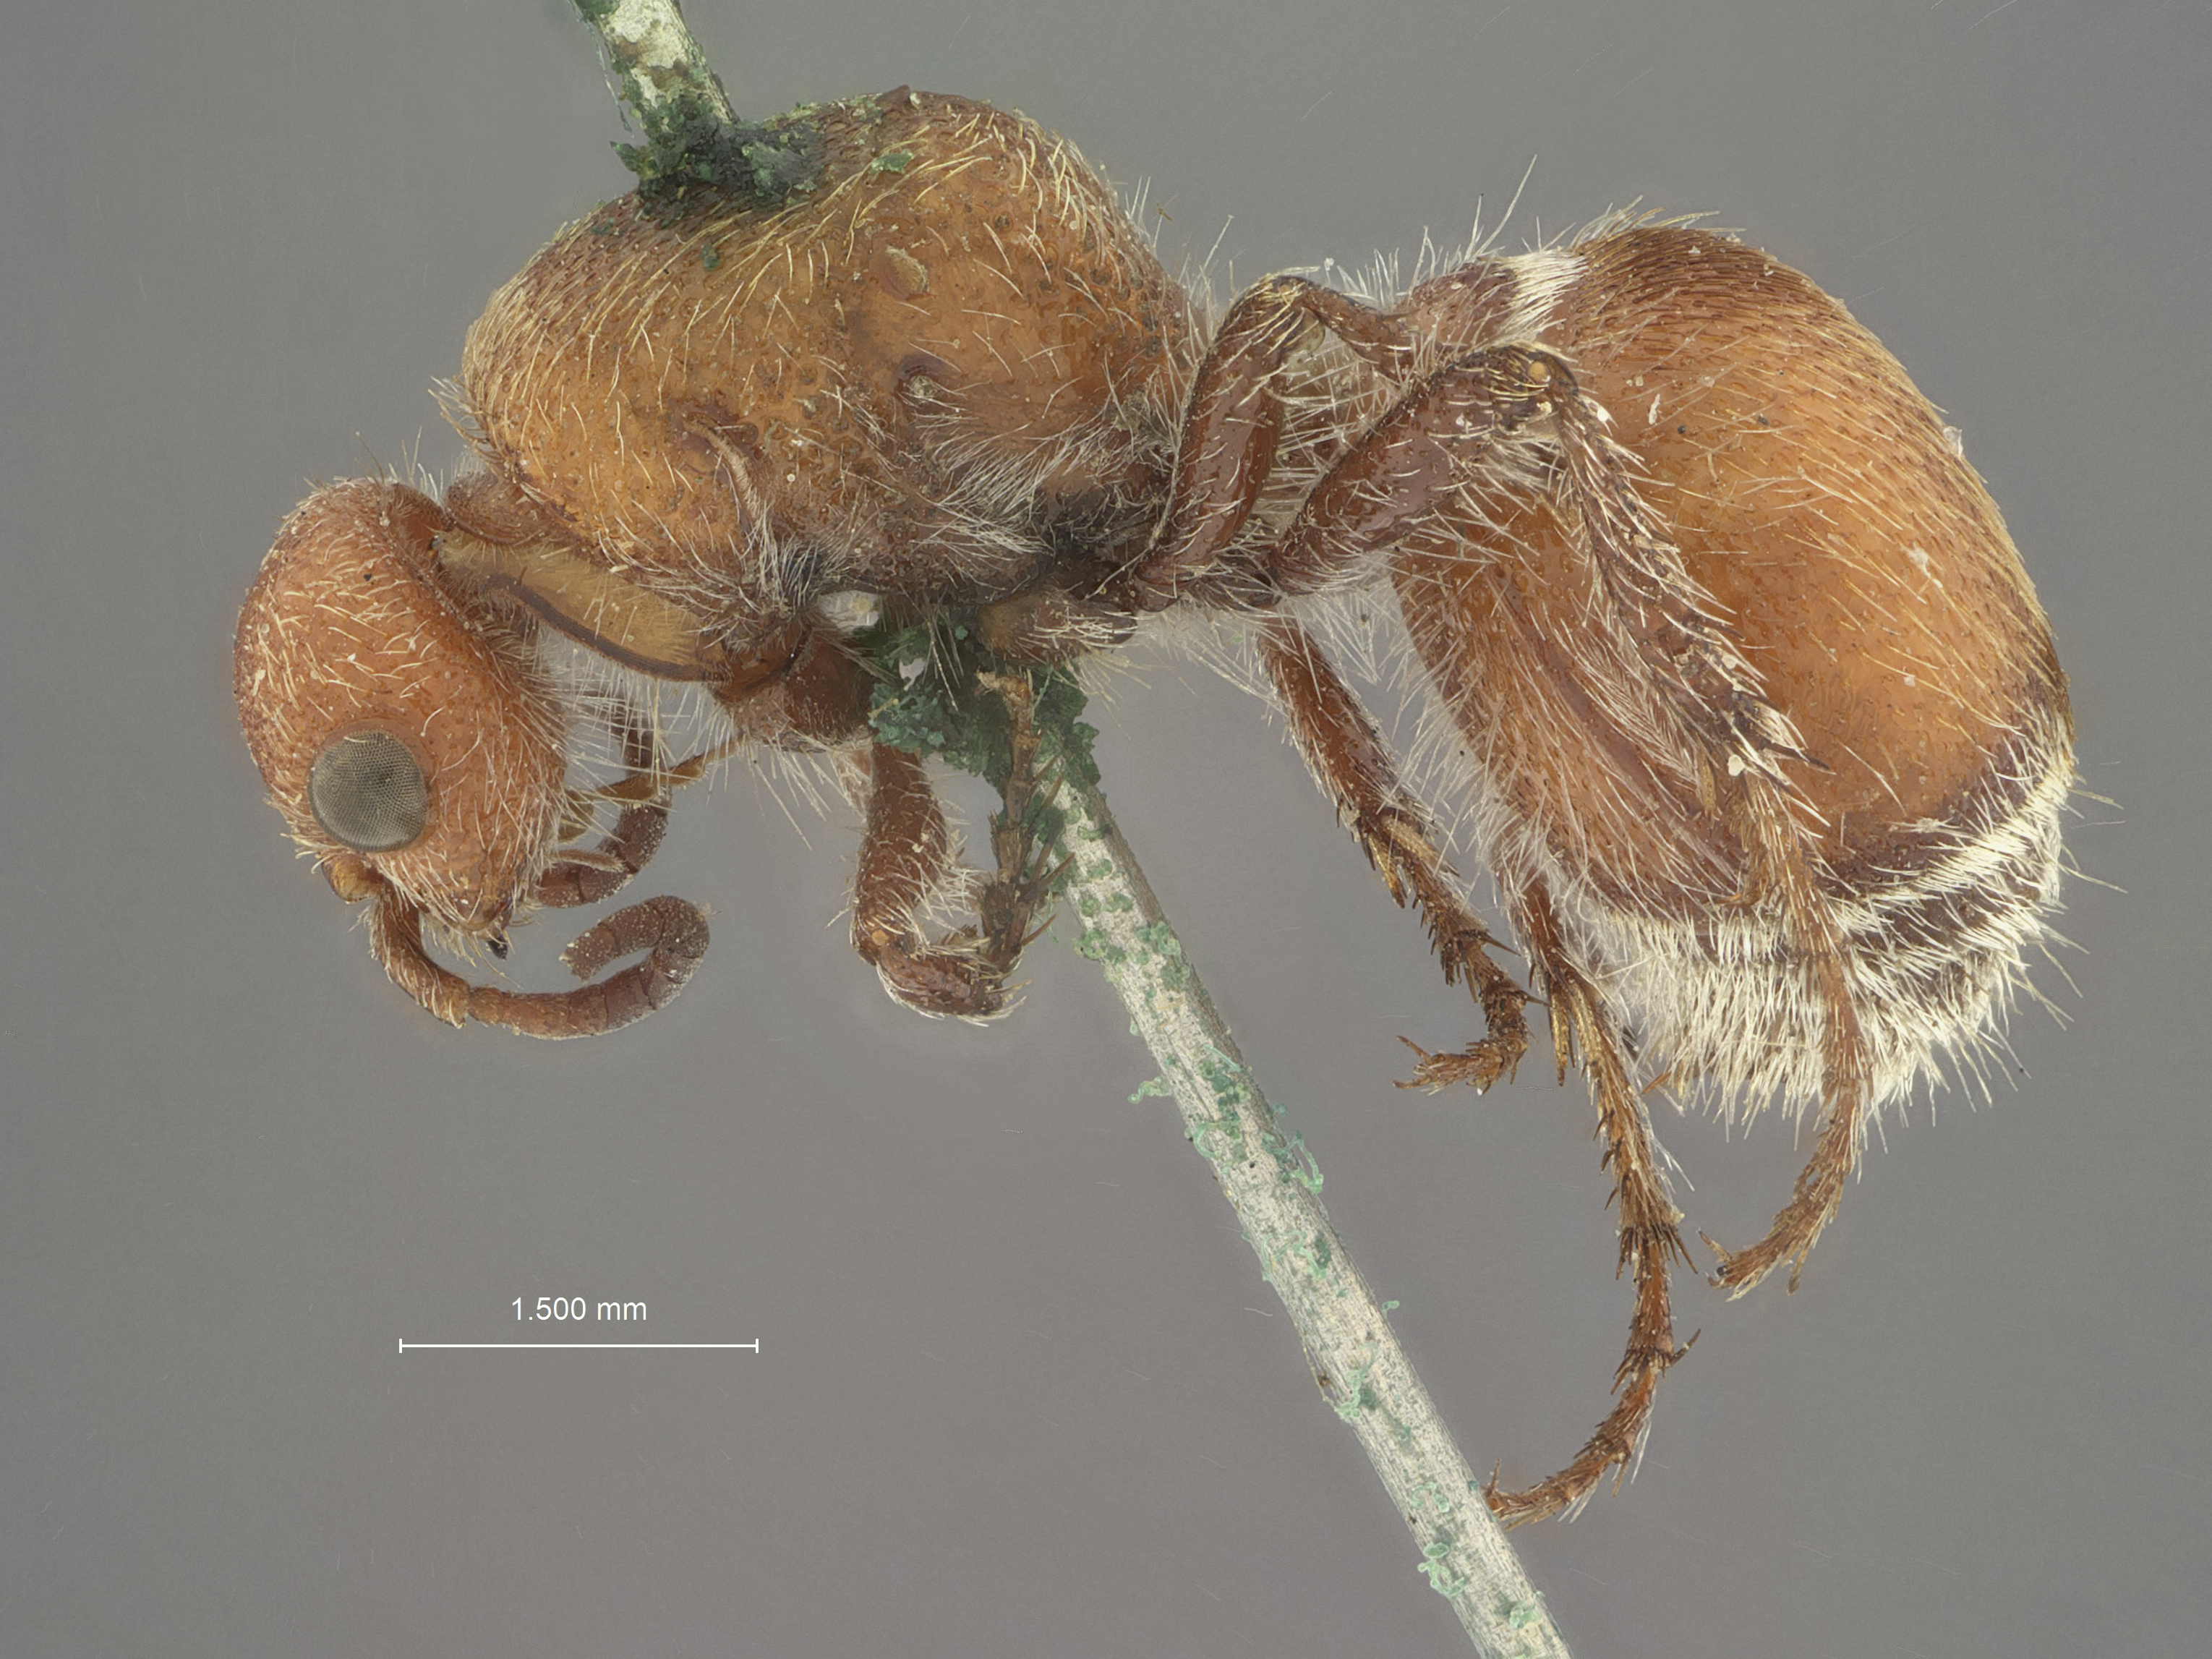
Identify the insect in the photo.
Dasymutilla texensis
